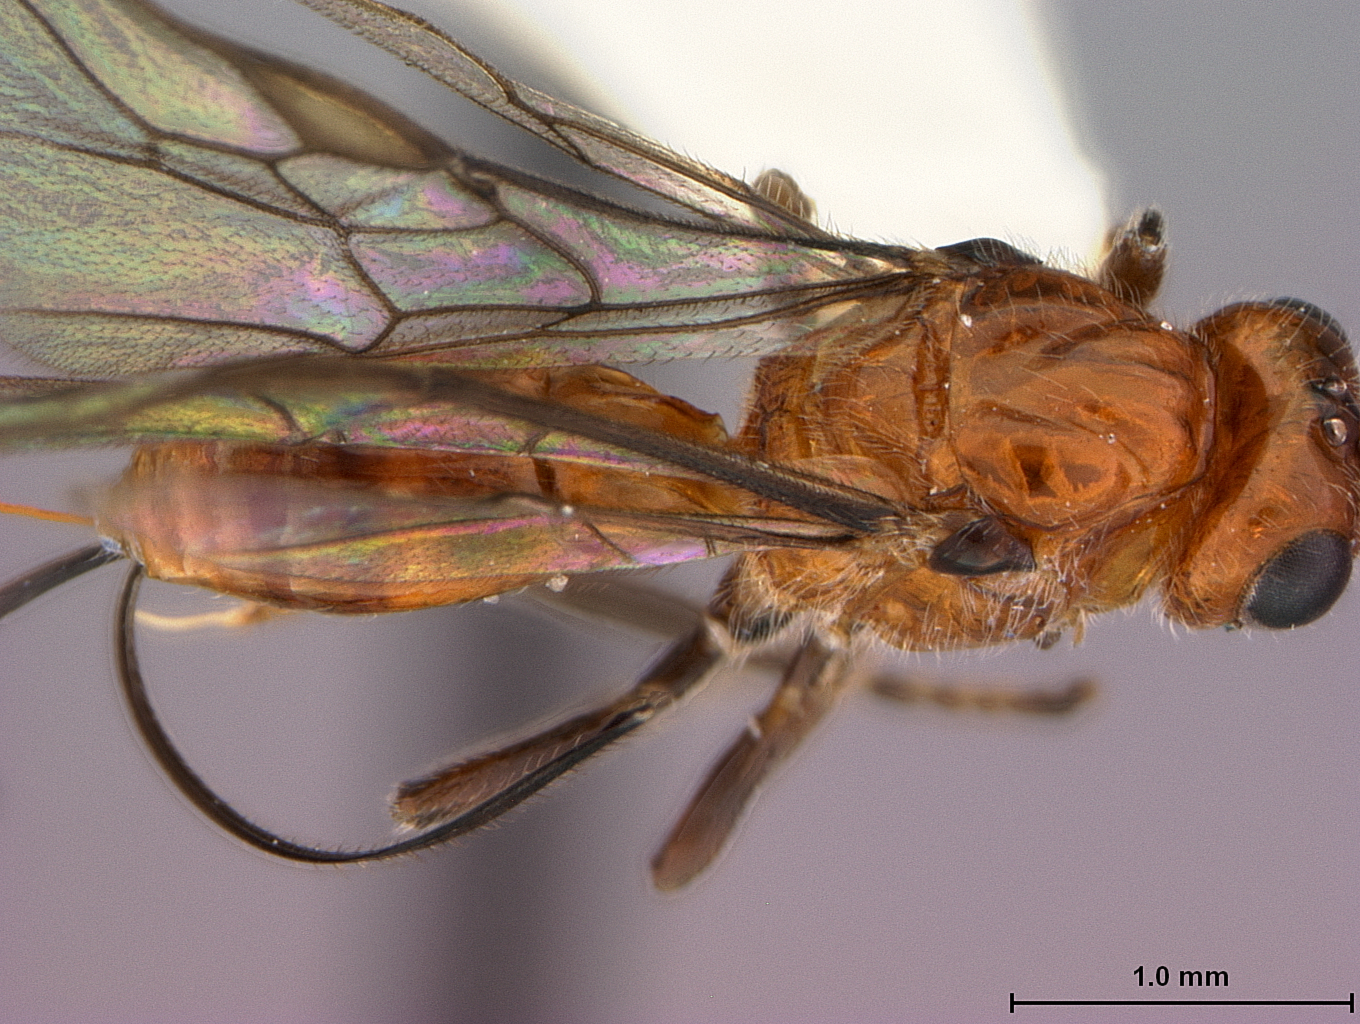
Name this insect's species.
Parachasma anastrephilum
